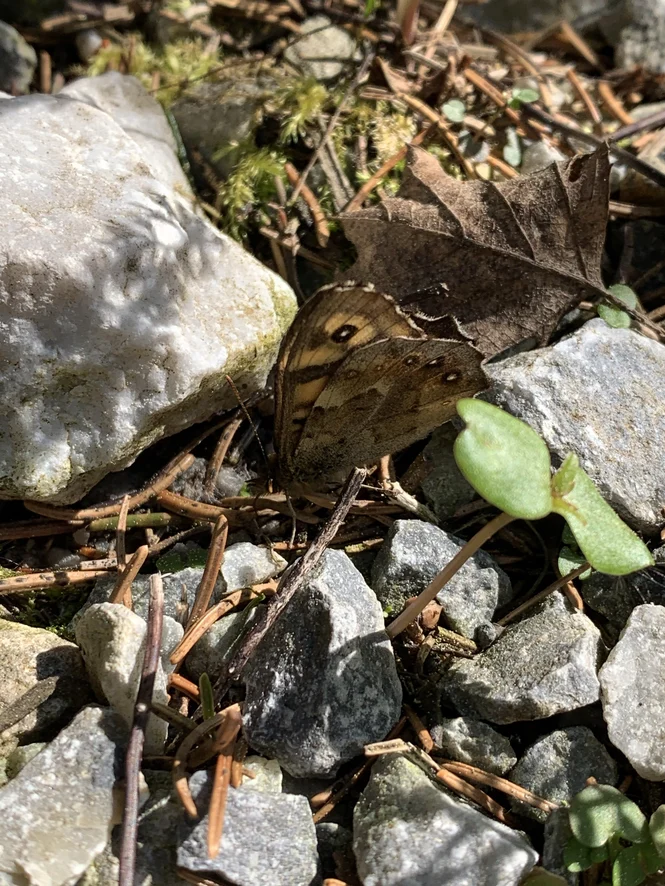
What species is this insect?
Pararge aegeria
